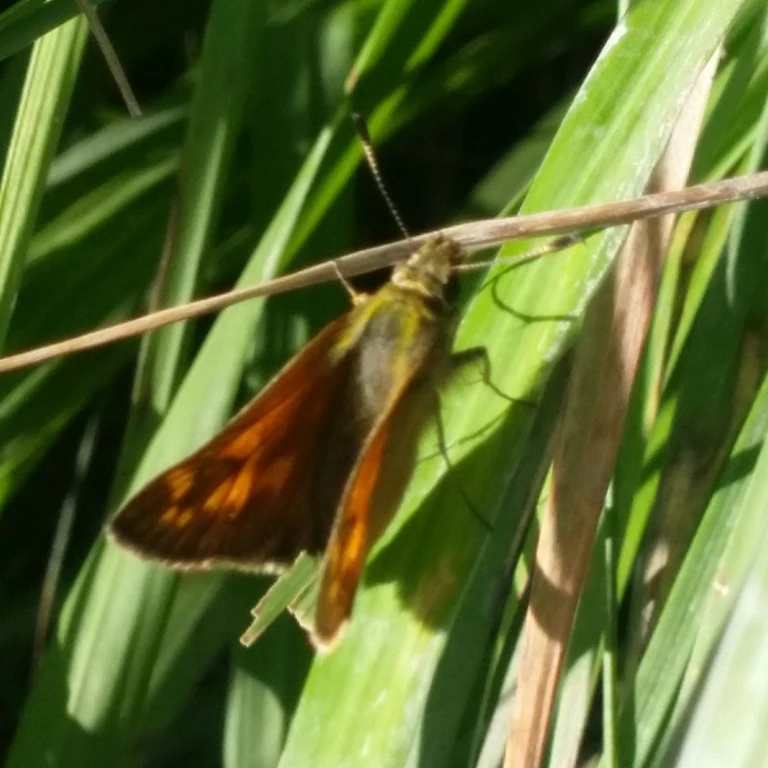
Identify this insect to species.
Ochlodes sylvanus (also Ochlodes venata)
